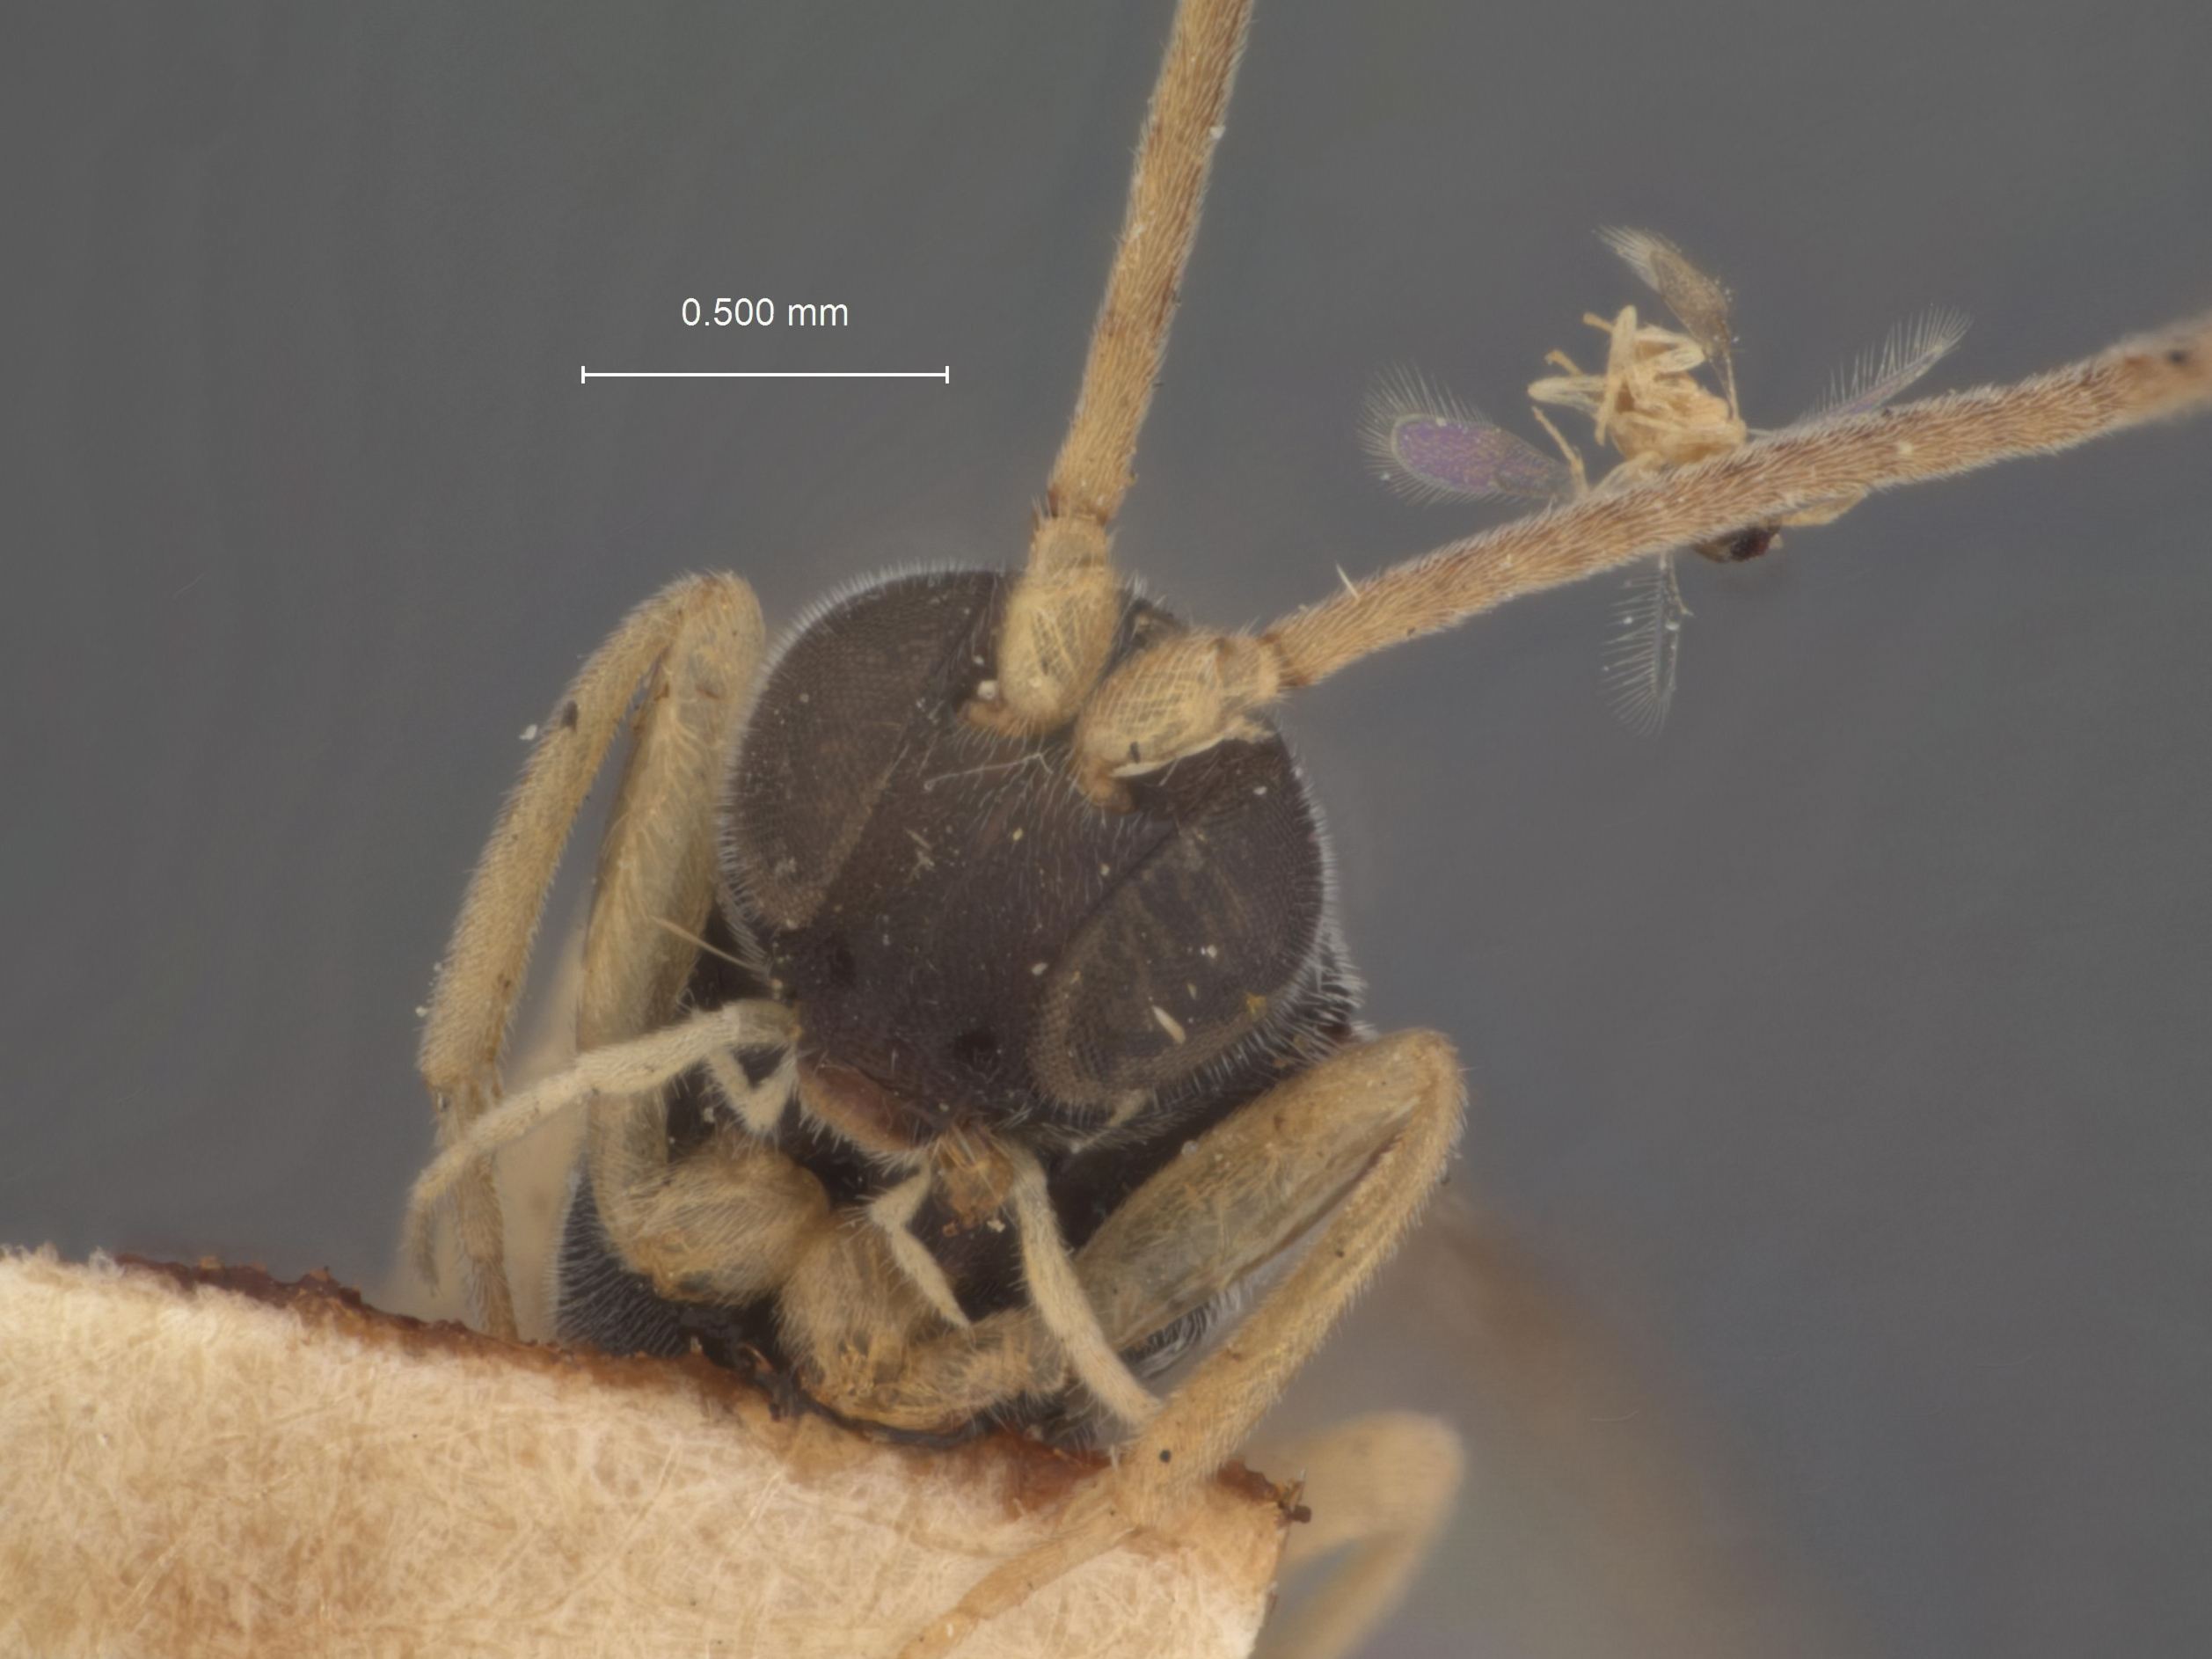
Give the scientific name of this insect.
Alloplitis guapo
